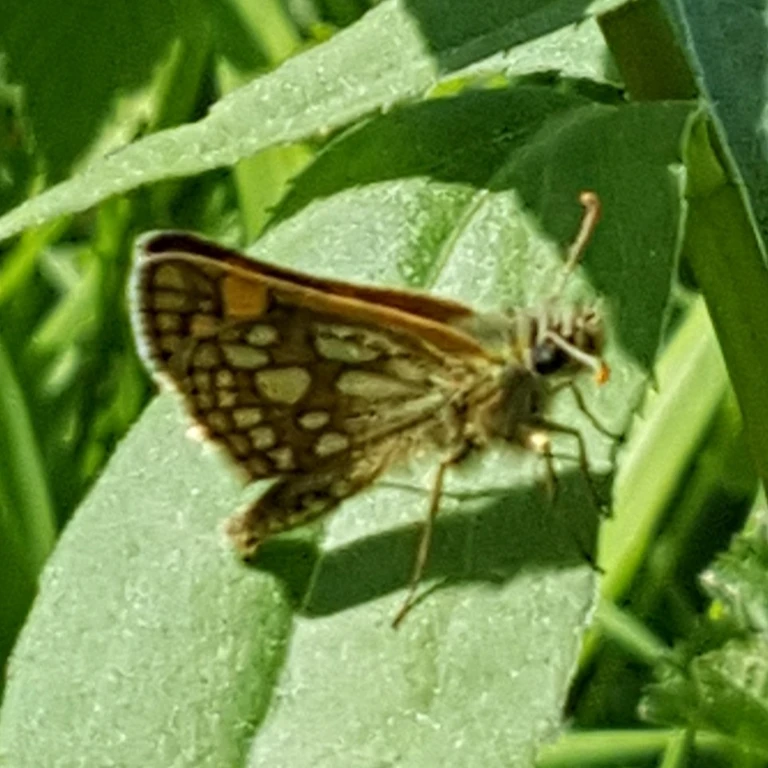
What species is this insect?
Carterocephalus palaemon
